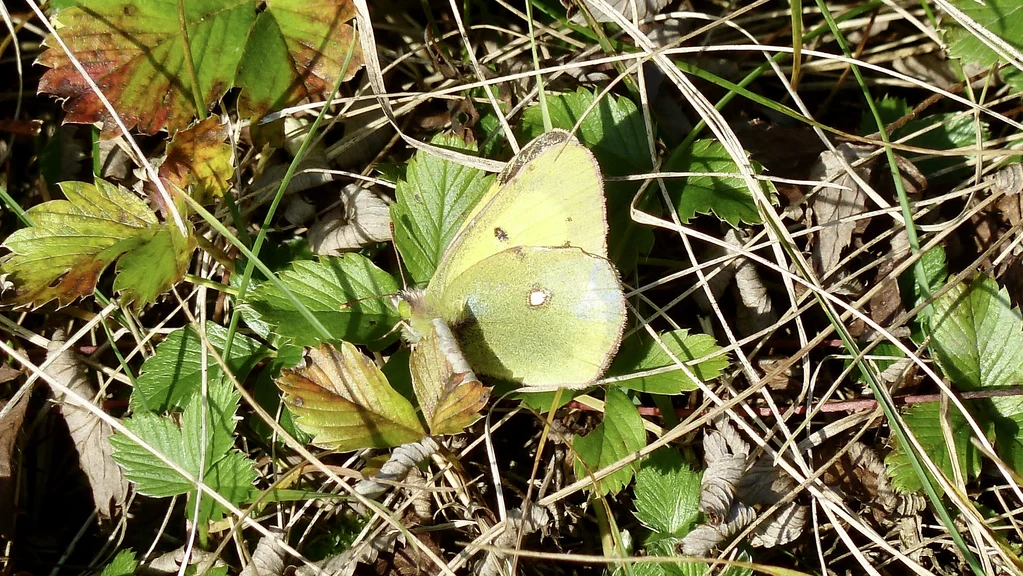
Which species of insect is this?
Colias croceus
